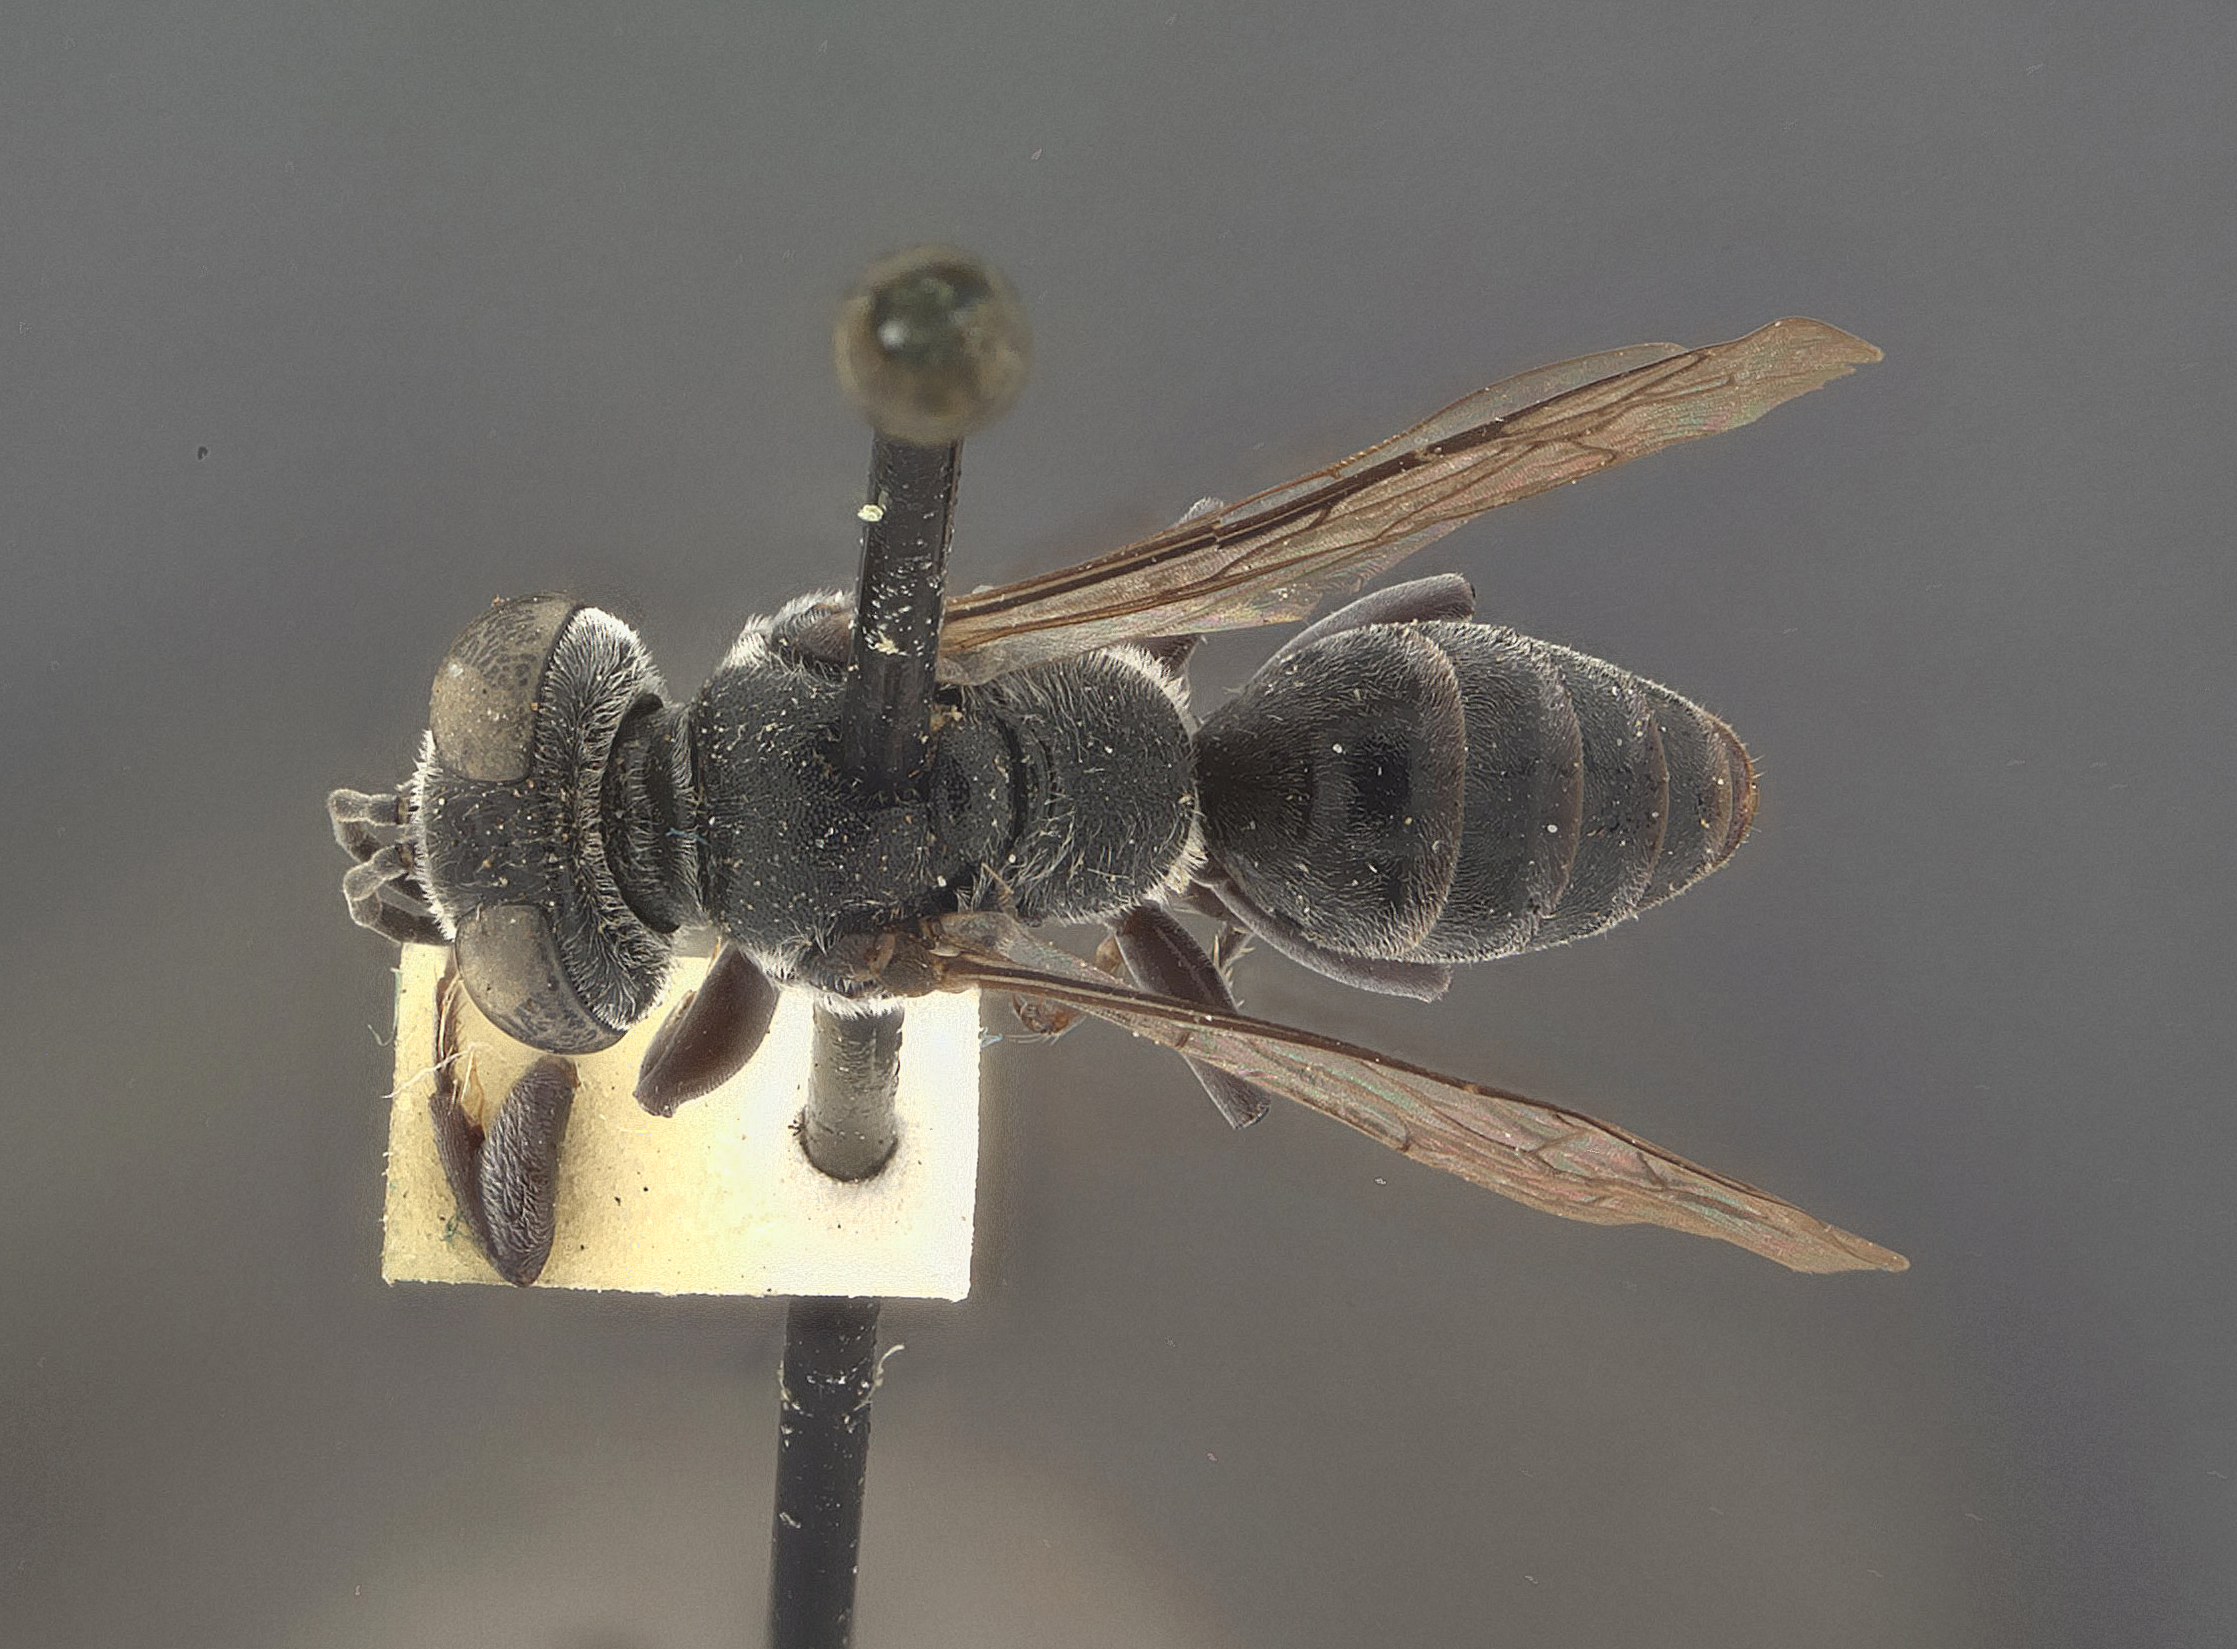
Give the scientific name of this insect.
Tachysphex similis
